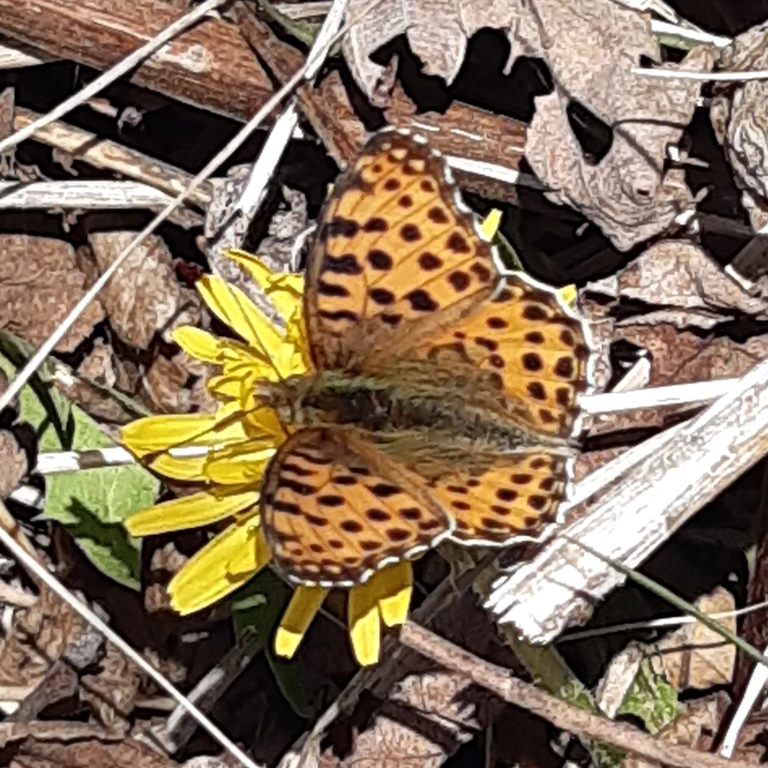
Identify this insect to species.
Issoria lathonia
